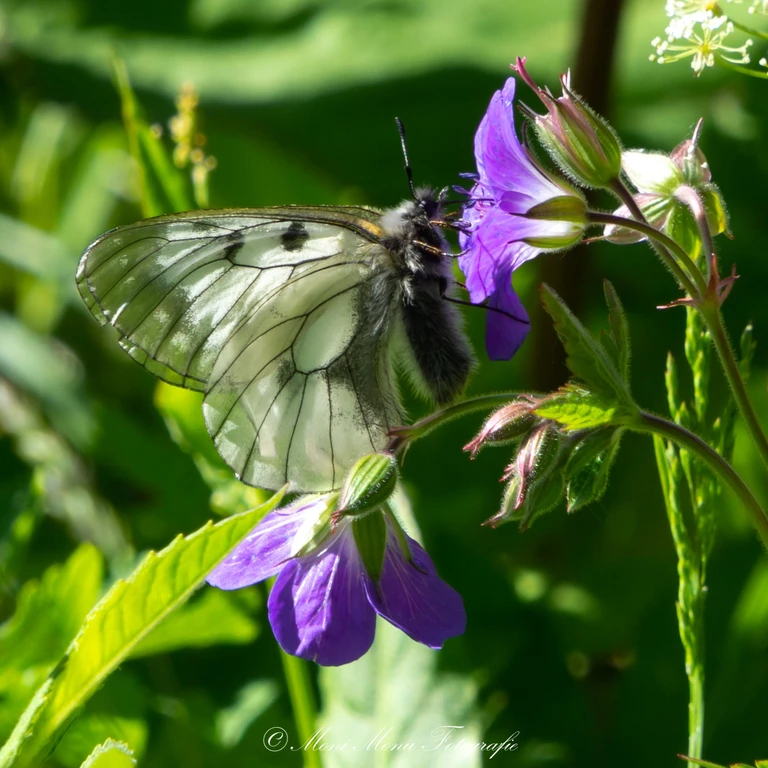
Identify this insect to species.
Parnassius mnemosyne
